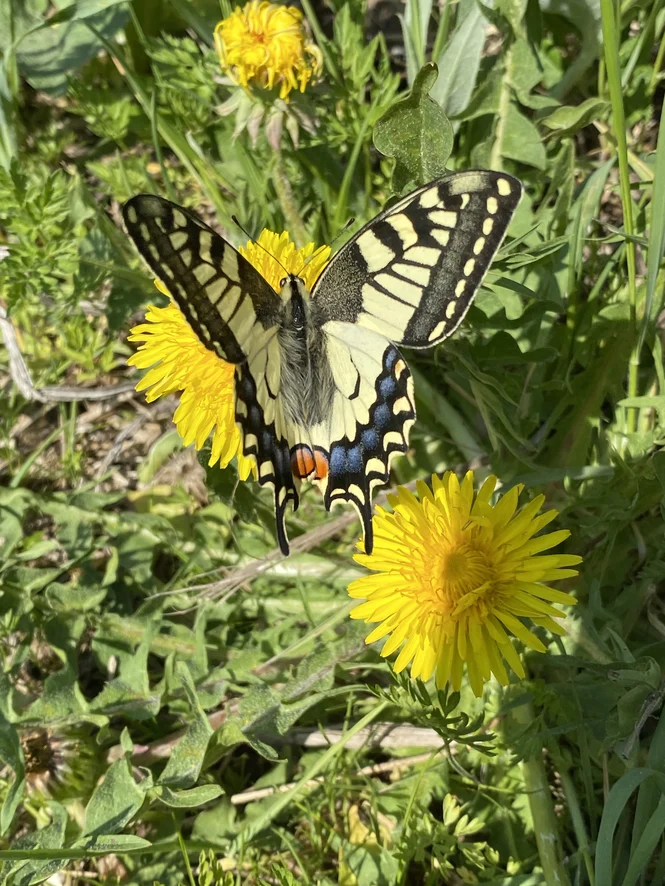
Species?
Papilio machaon
